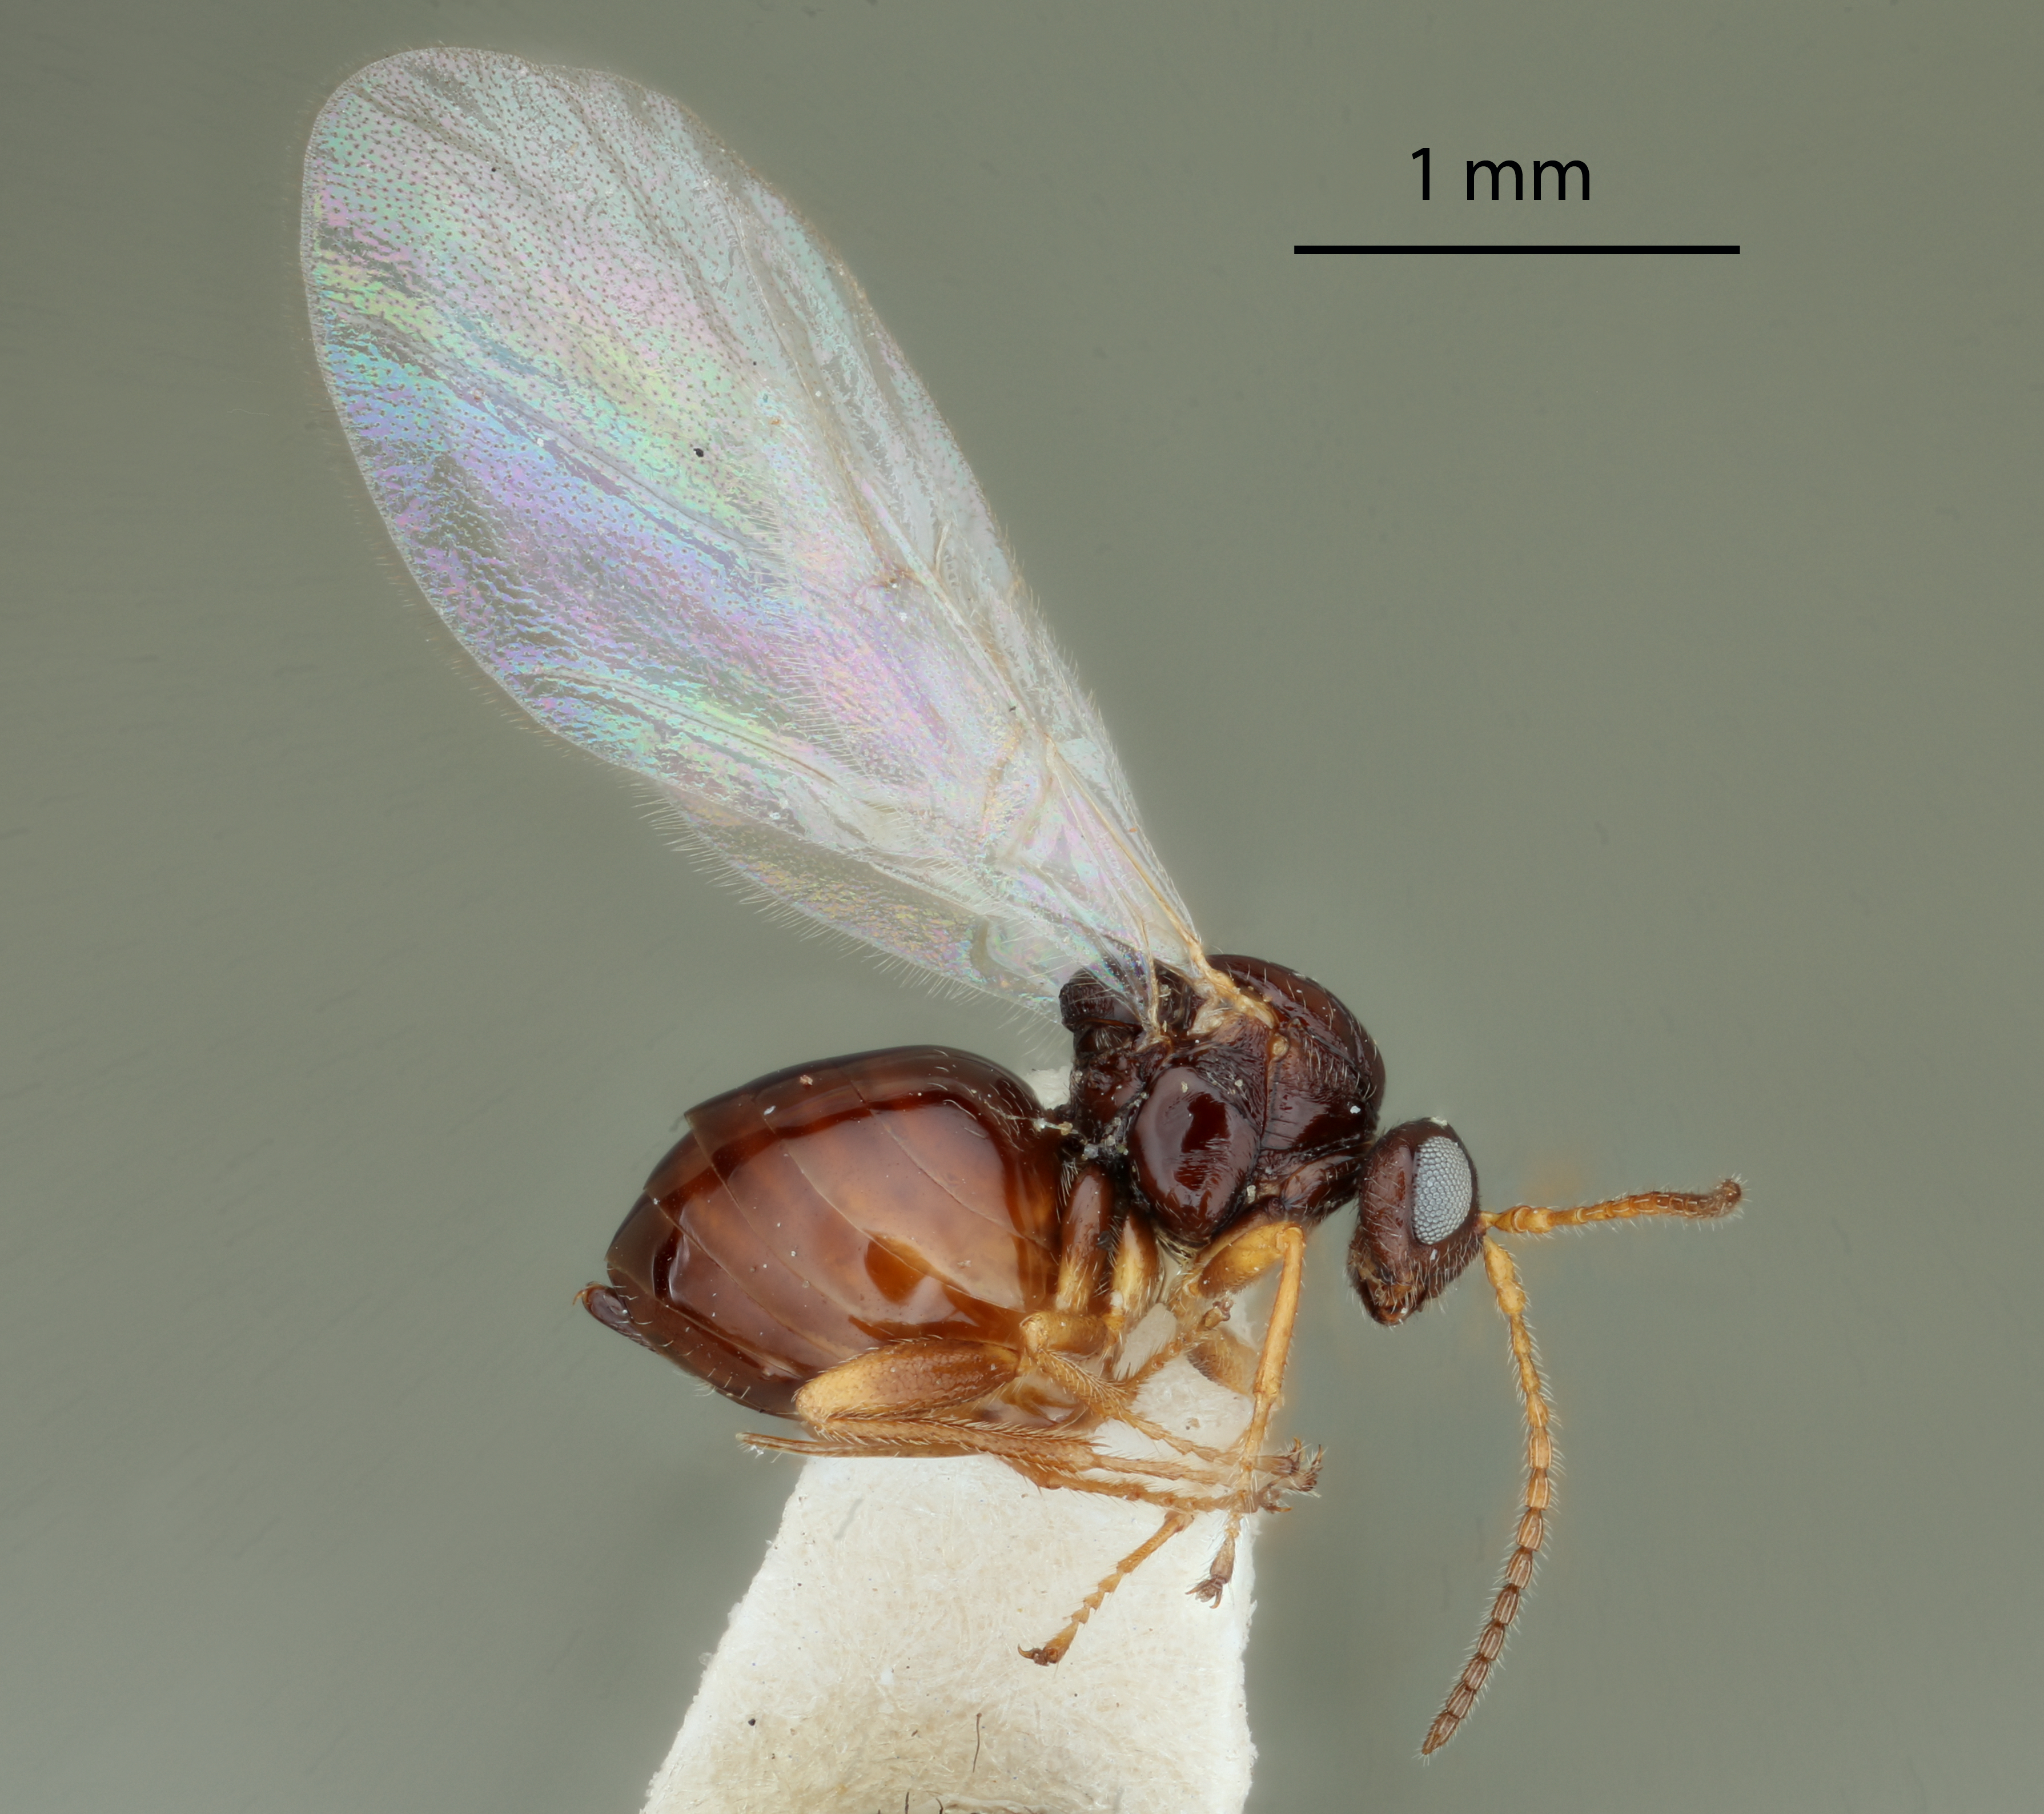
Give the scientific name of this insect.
Dryocosmus minusculus
